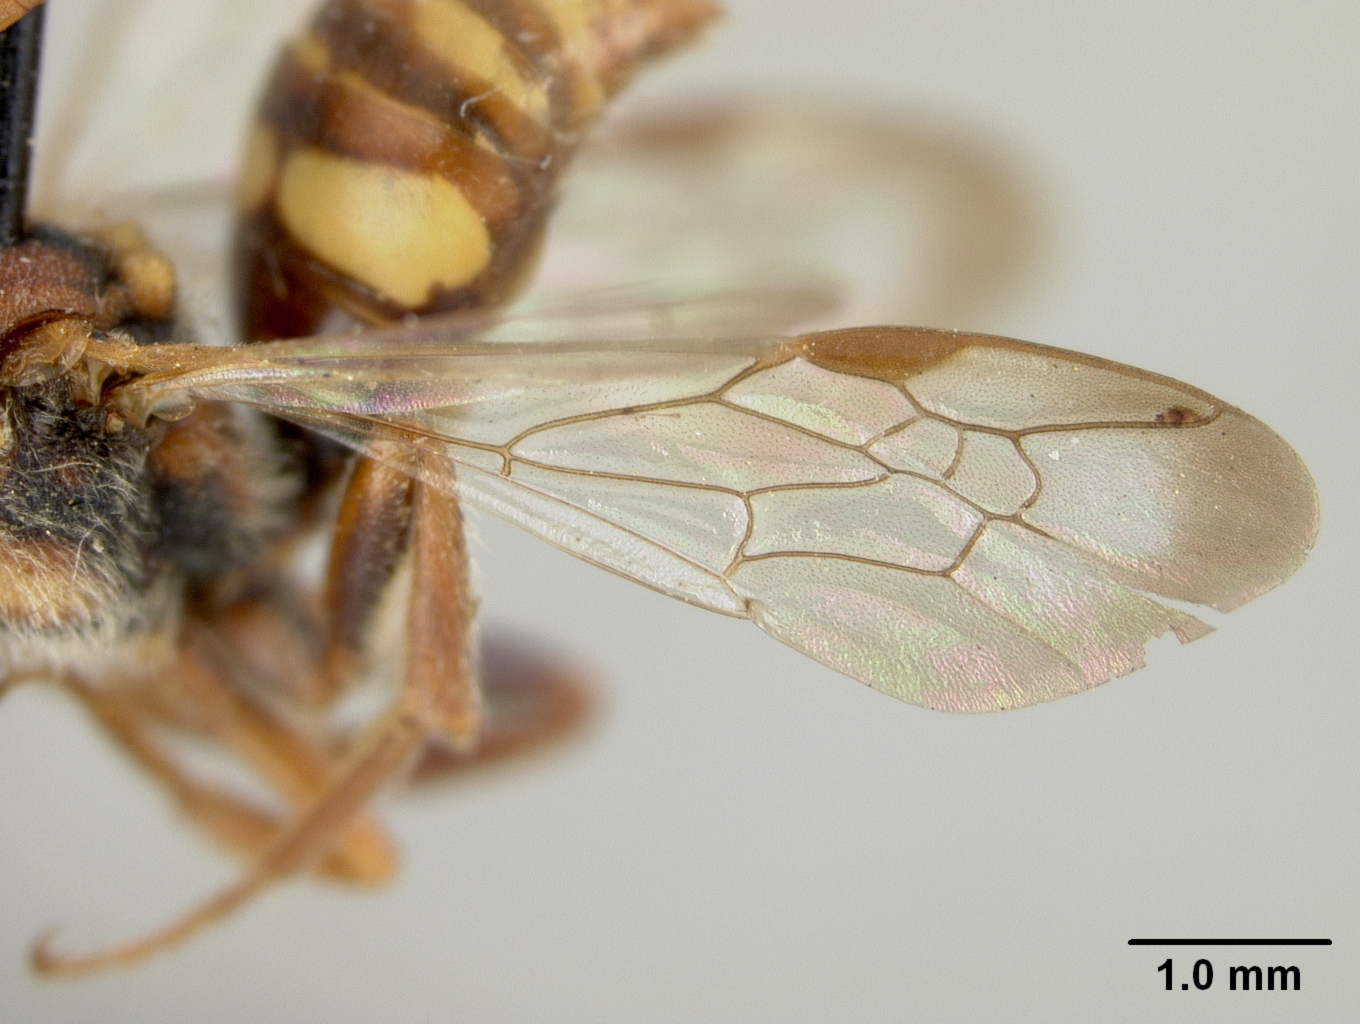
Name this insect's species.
Nomada indusata
